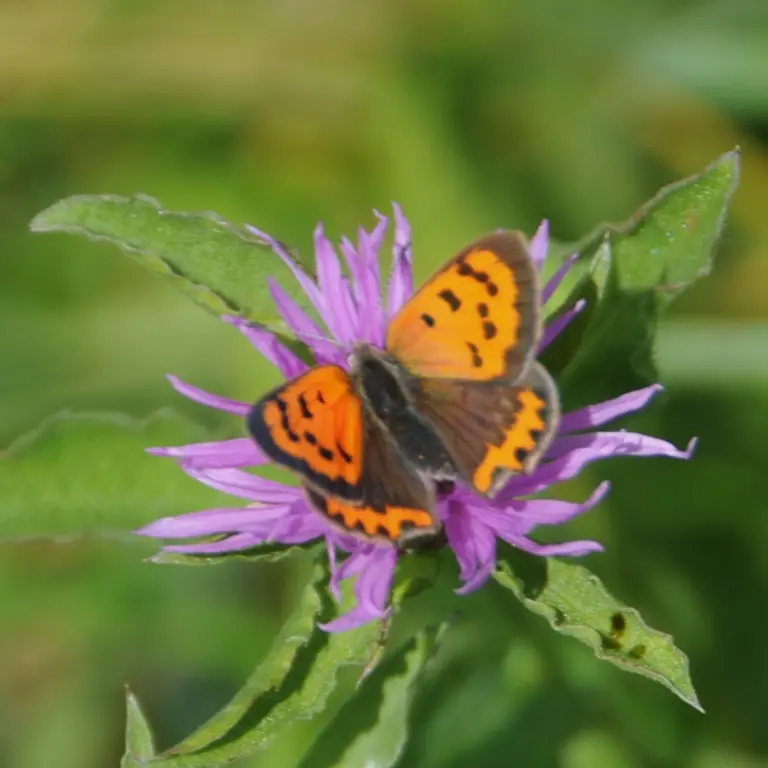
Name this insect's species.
Lycaena phlaeas
